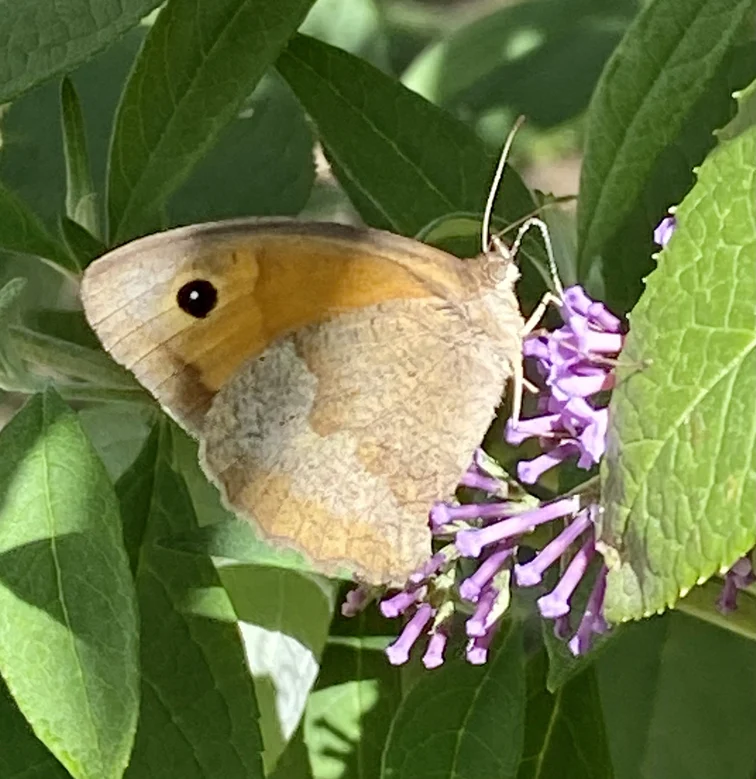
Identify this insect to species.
Maniola jurtina
